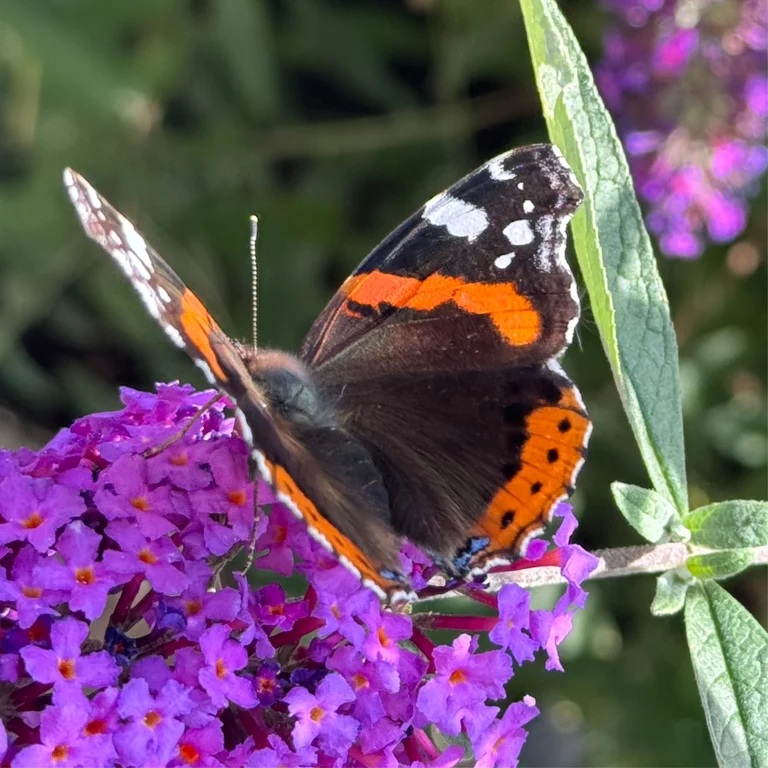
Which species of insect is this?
Vanessa atalanta
